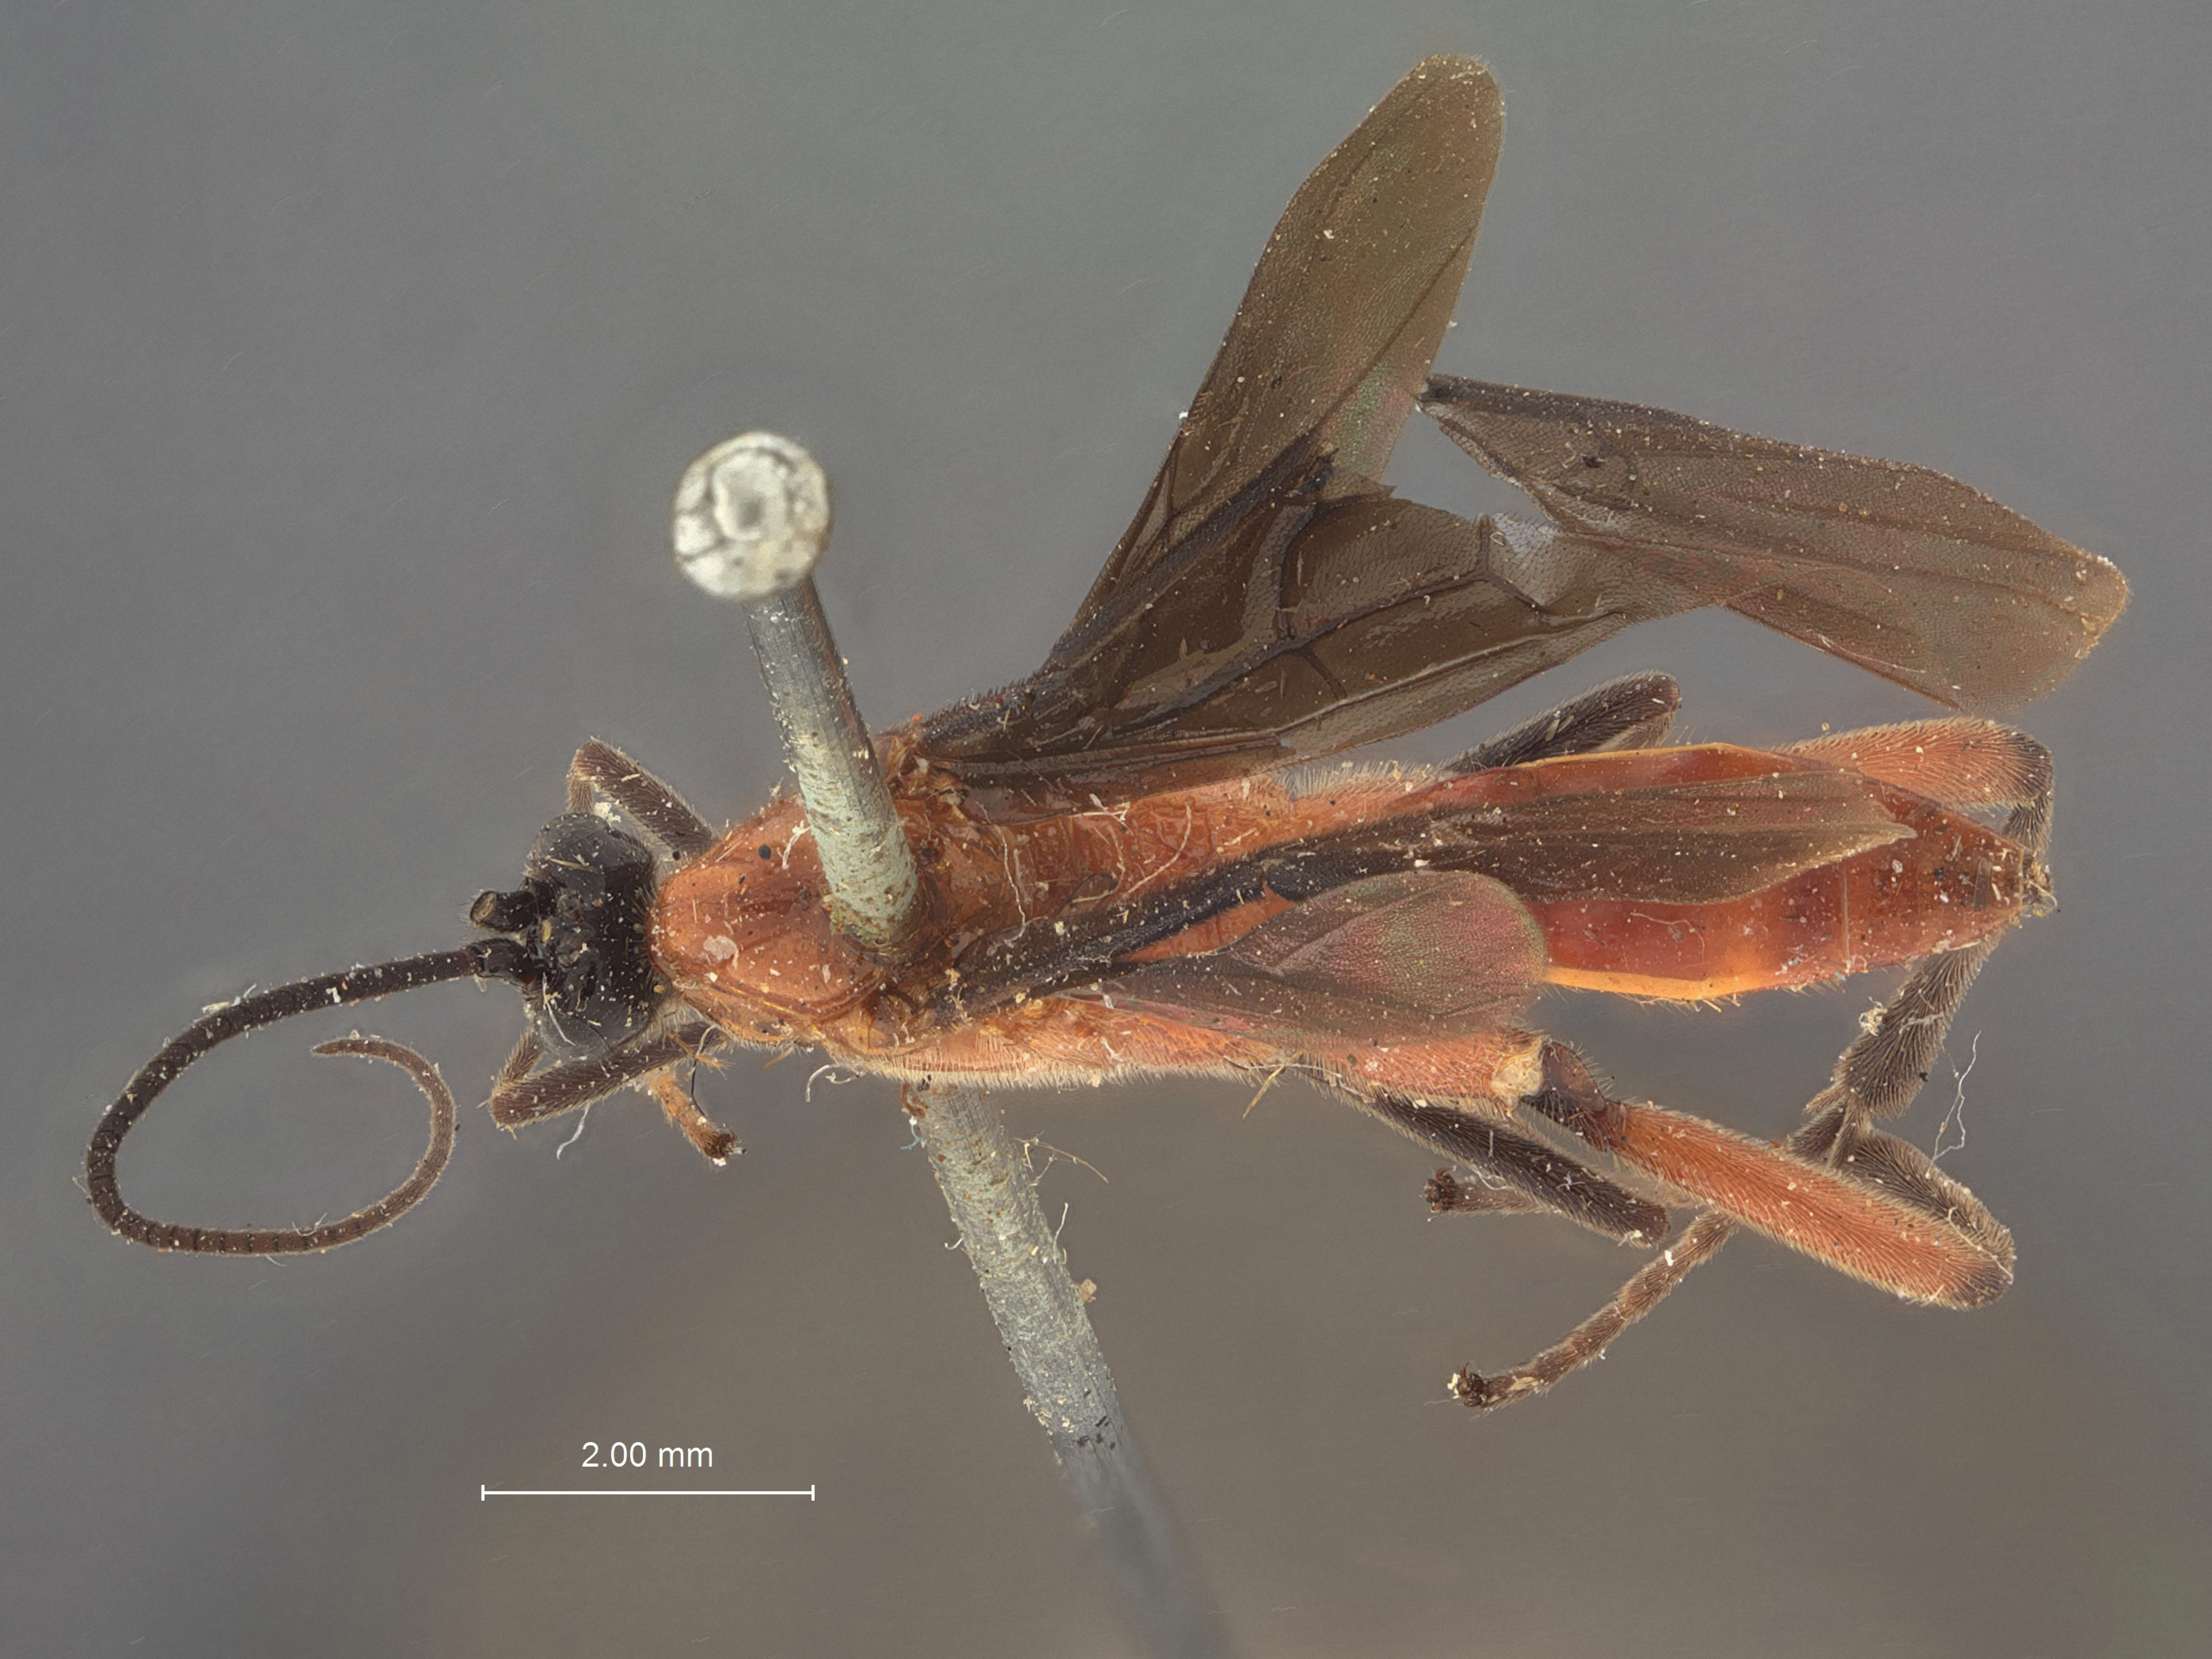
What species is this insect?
Bassus floridanus
